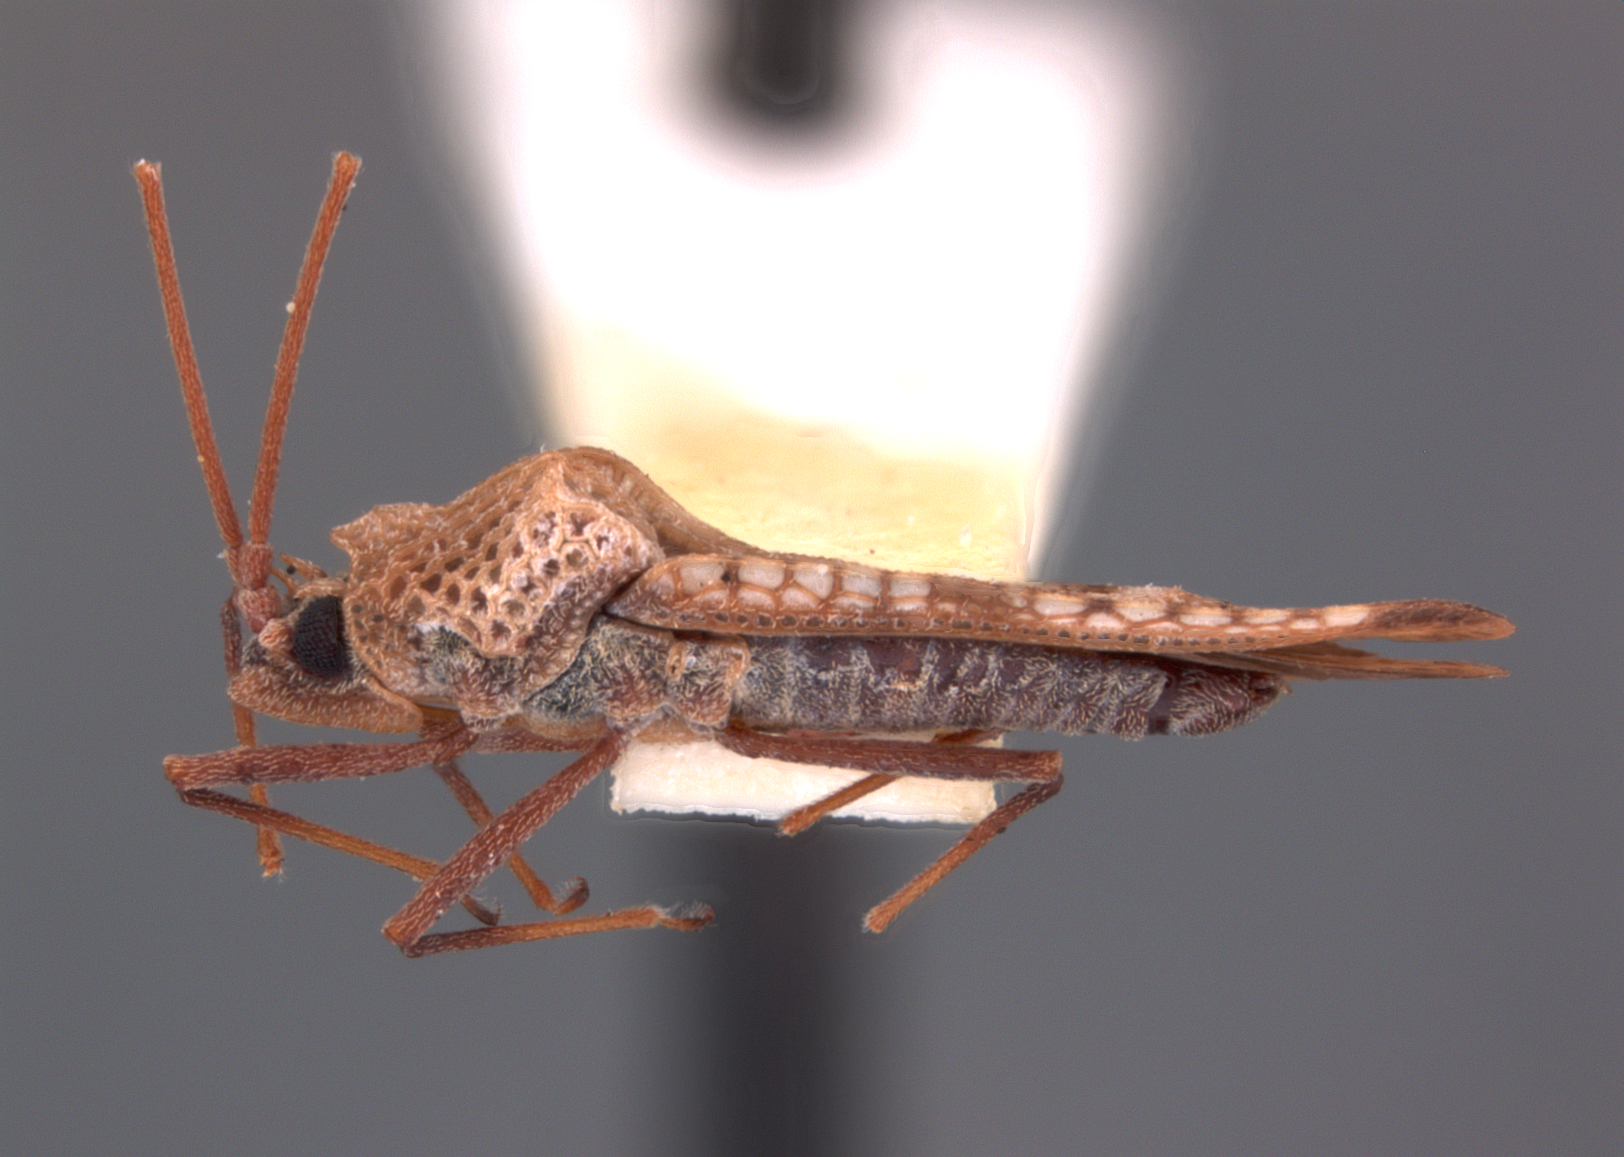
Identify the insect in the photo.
Cysteochila oscitantis
